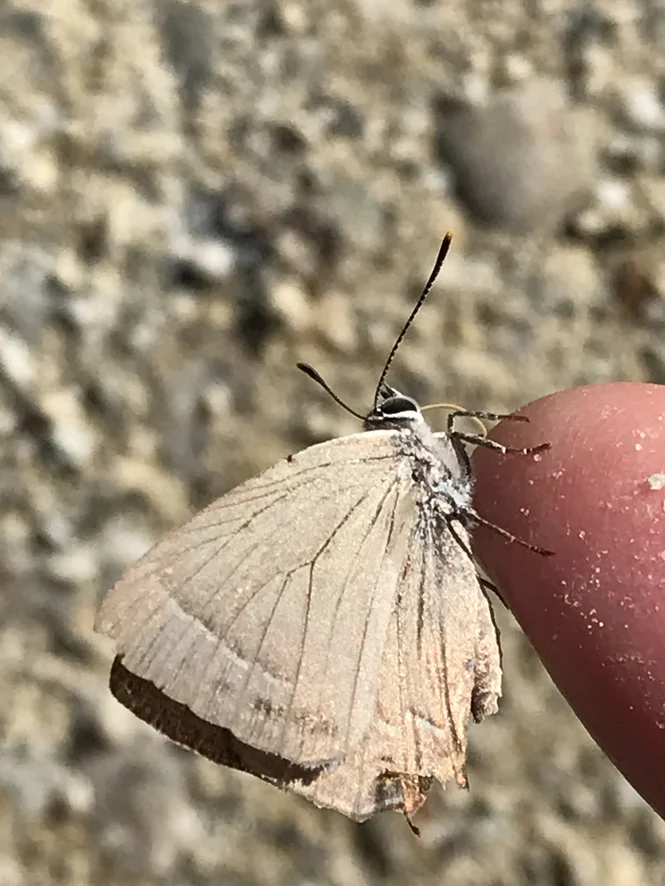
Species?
Favonius quercus (also Quercusia quercus)
